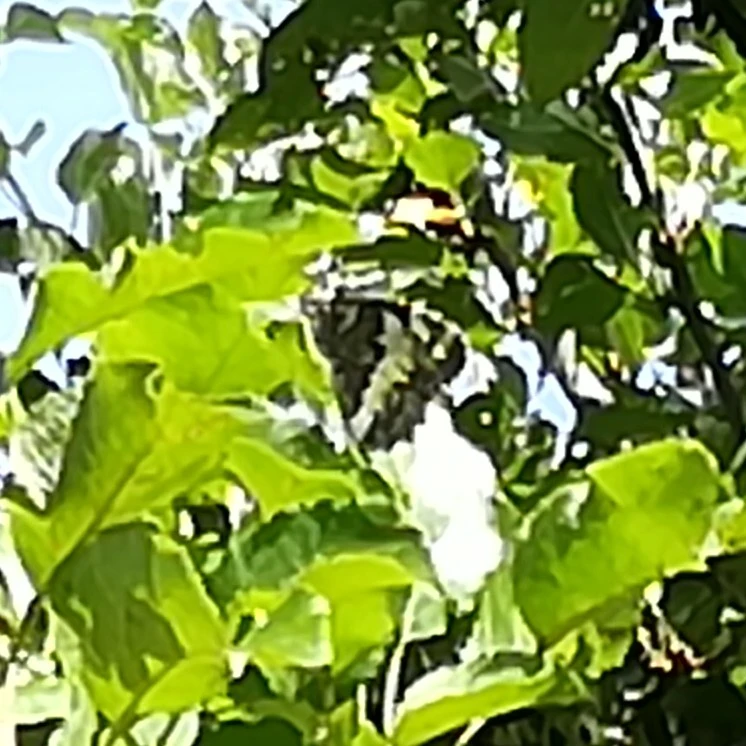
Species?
Brintesia circe
